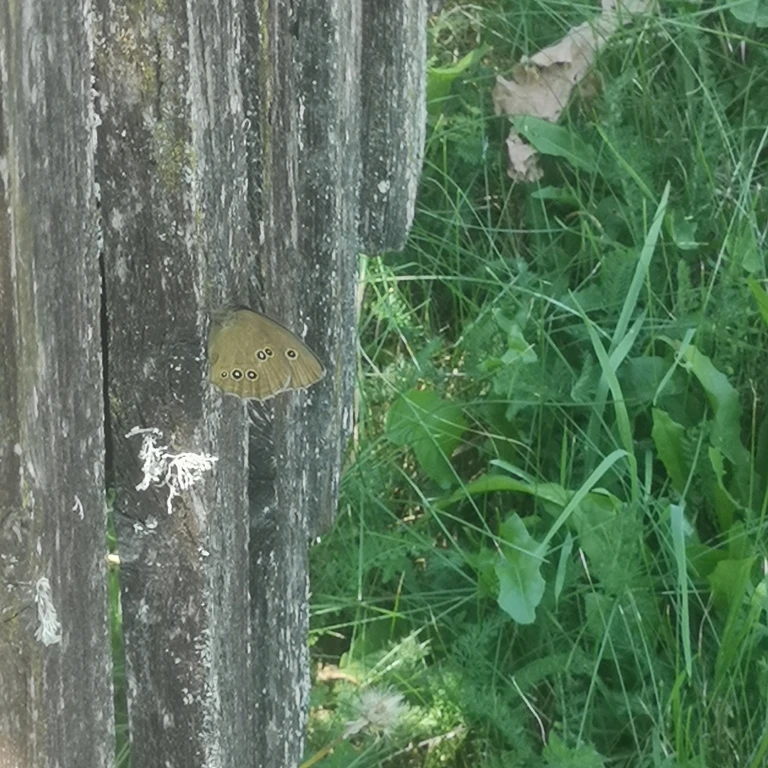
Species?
Aphantopus hyperantus
